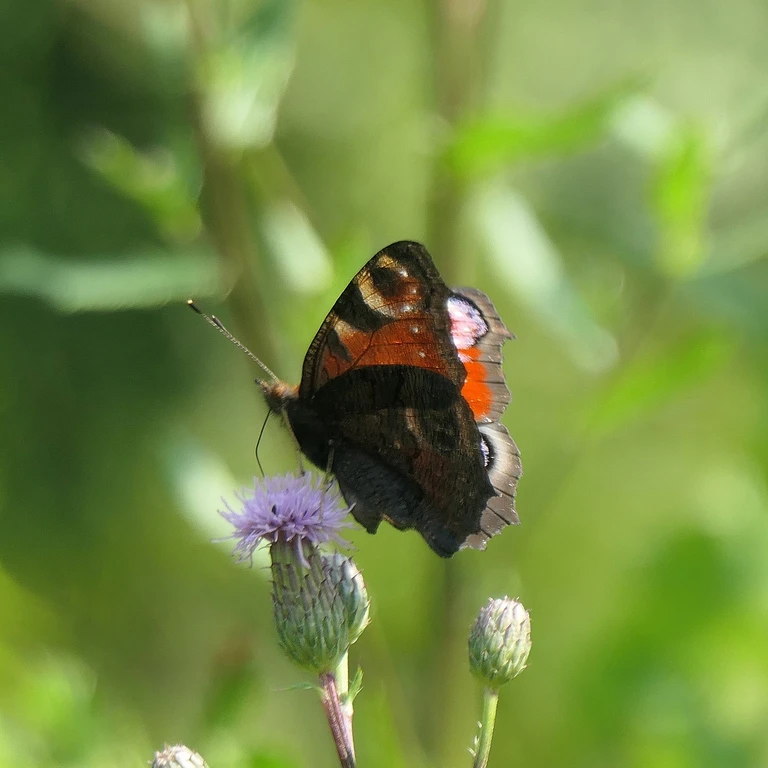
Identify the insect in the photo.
Aglais io
